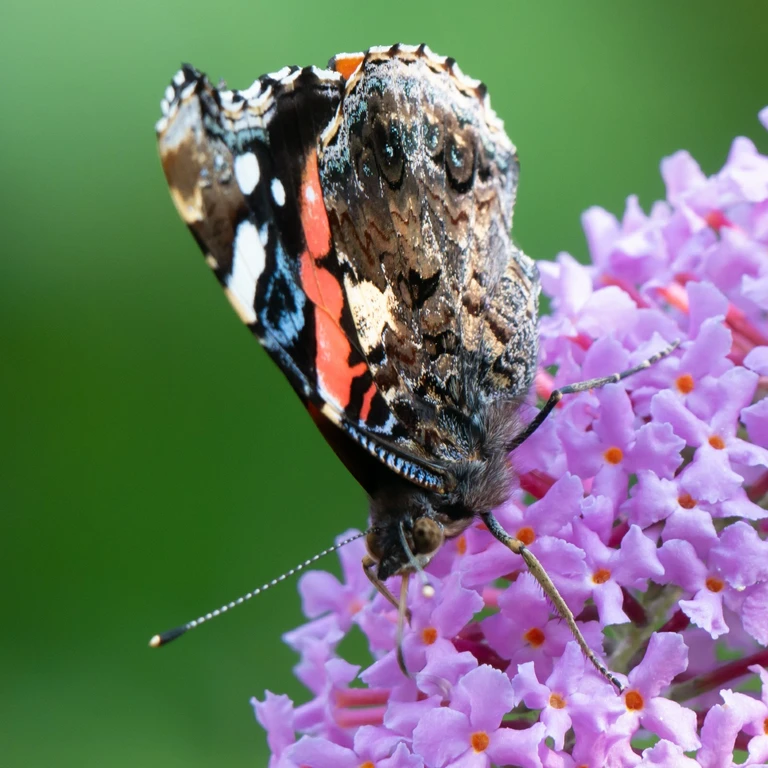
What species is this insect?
Vanessa atalanta
